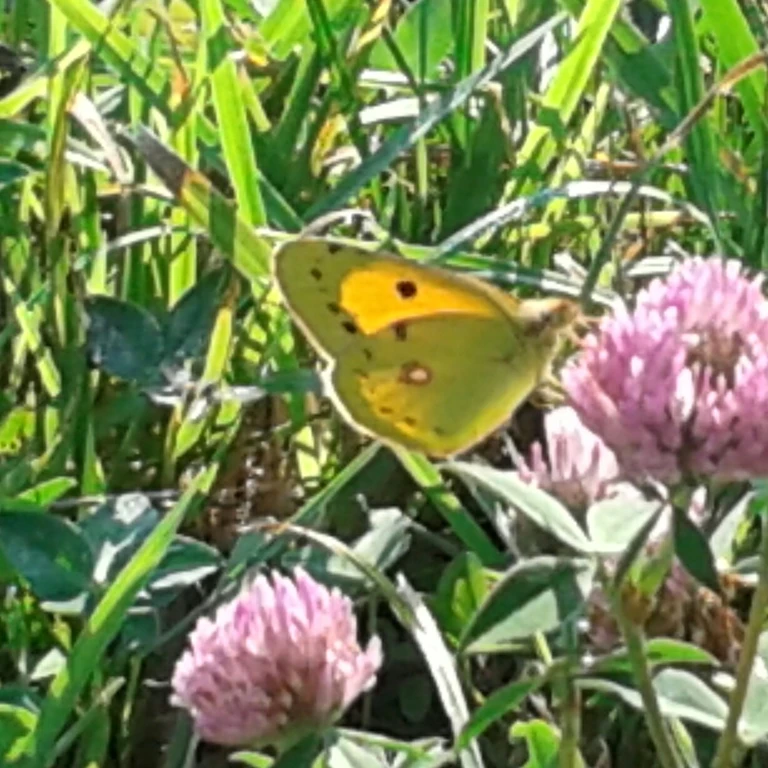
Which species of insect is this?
Colias croceus
